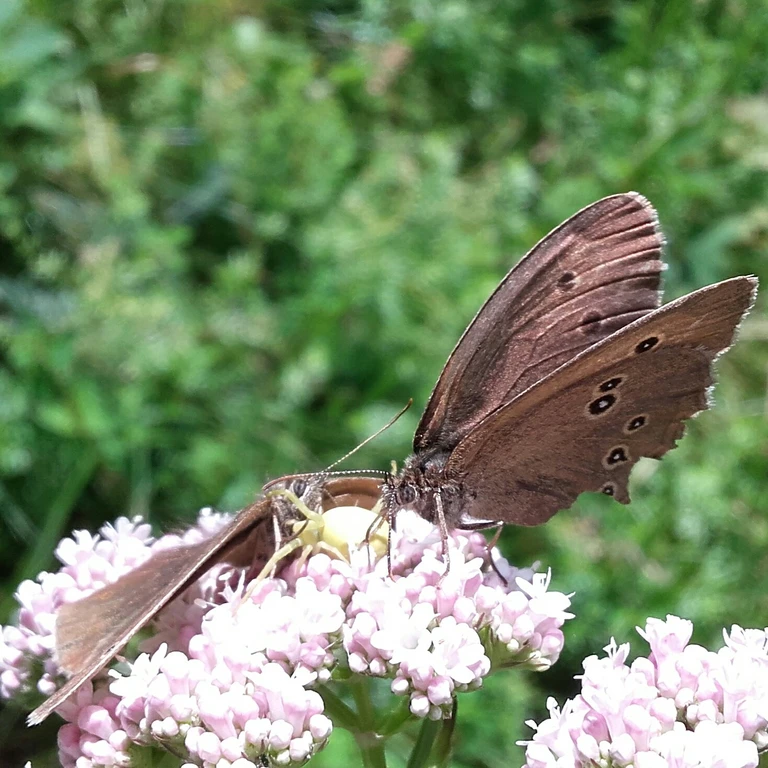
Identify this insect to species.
Aphantopus hyperantus
